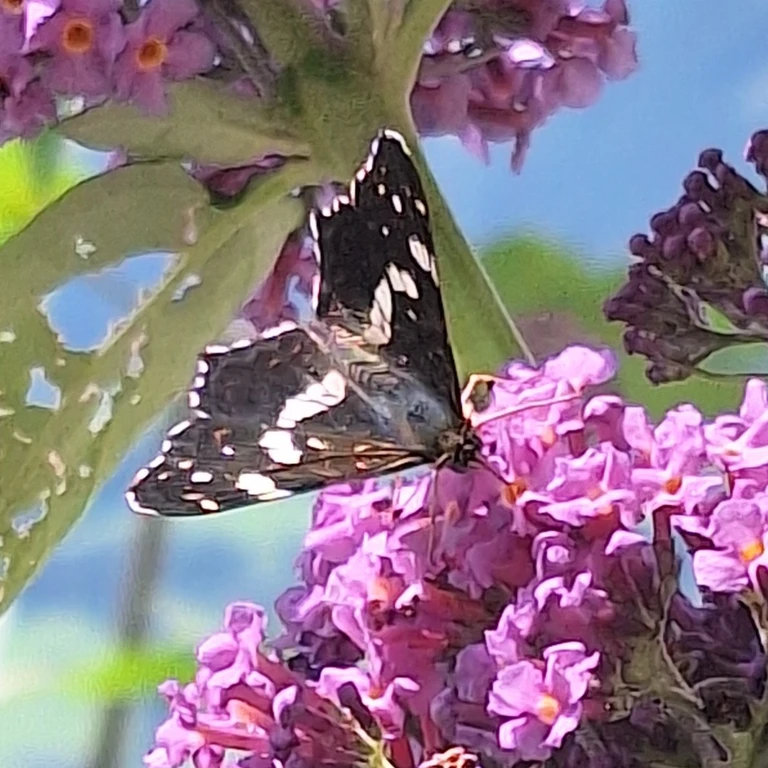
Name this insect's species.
Araschnia levana
